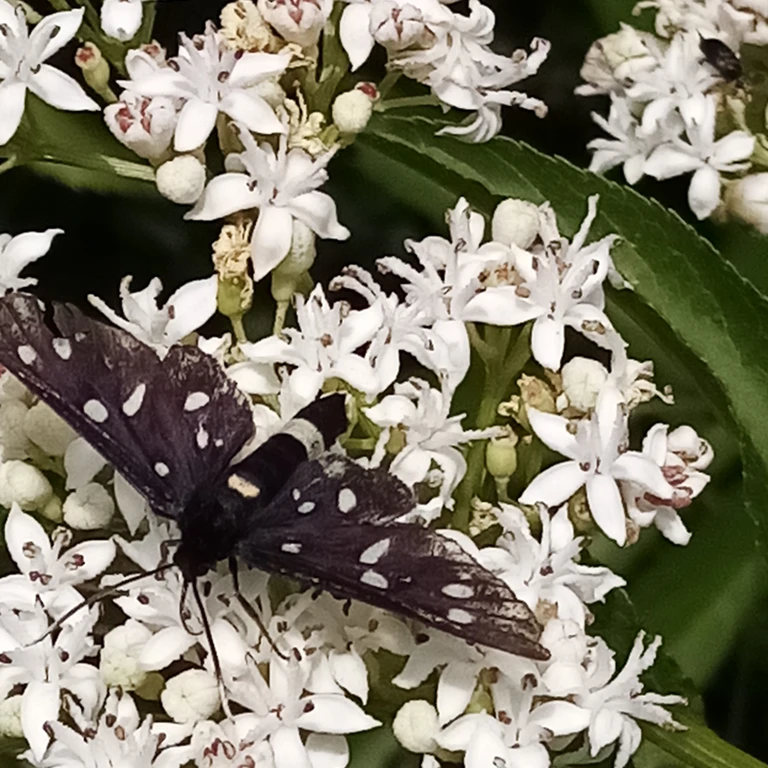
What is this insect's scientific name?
Amata phegea
